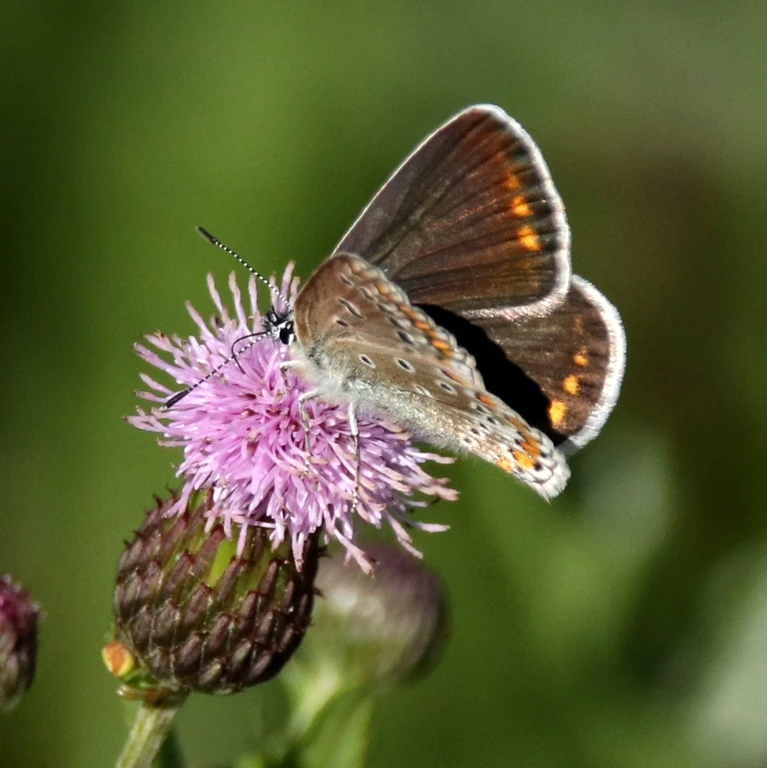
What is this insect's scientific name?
Polyommatus icarus
